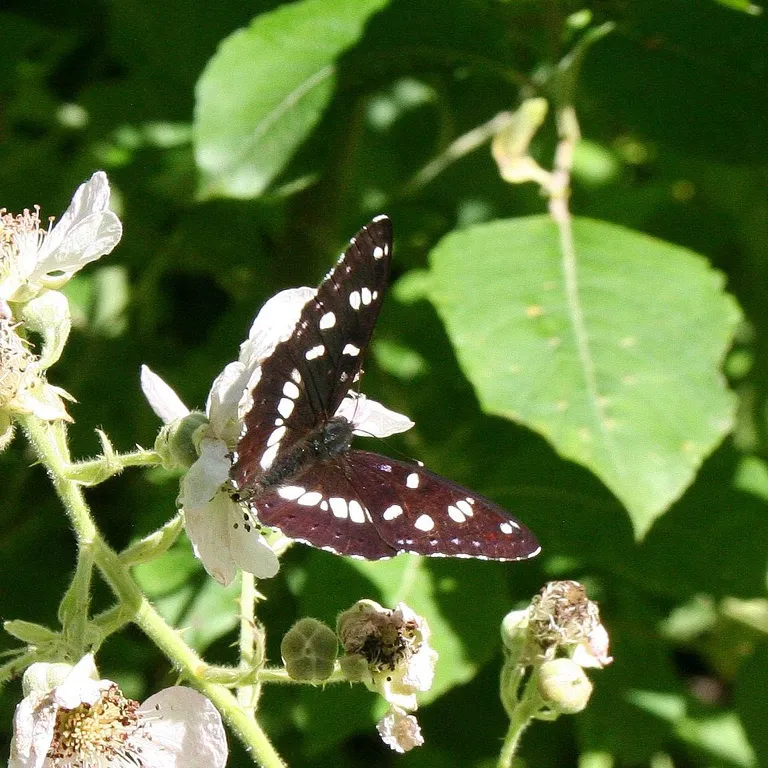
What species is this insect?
Limenitis reducta
